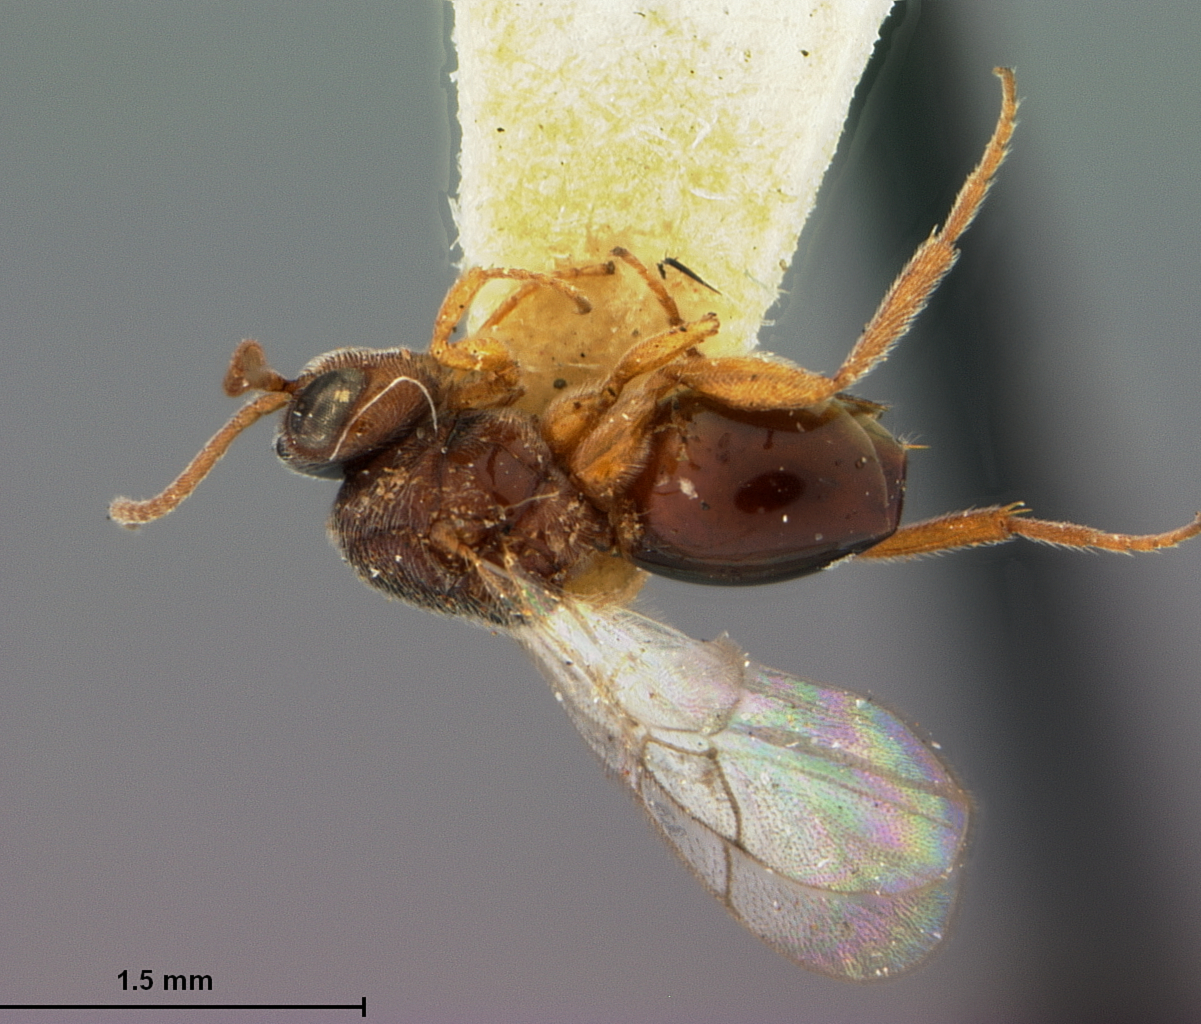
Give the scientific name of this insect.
Myrtopsen mimosae
